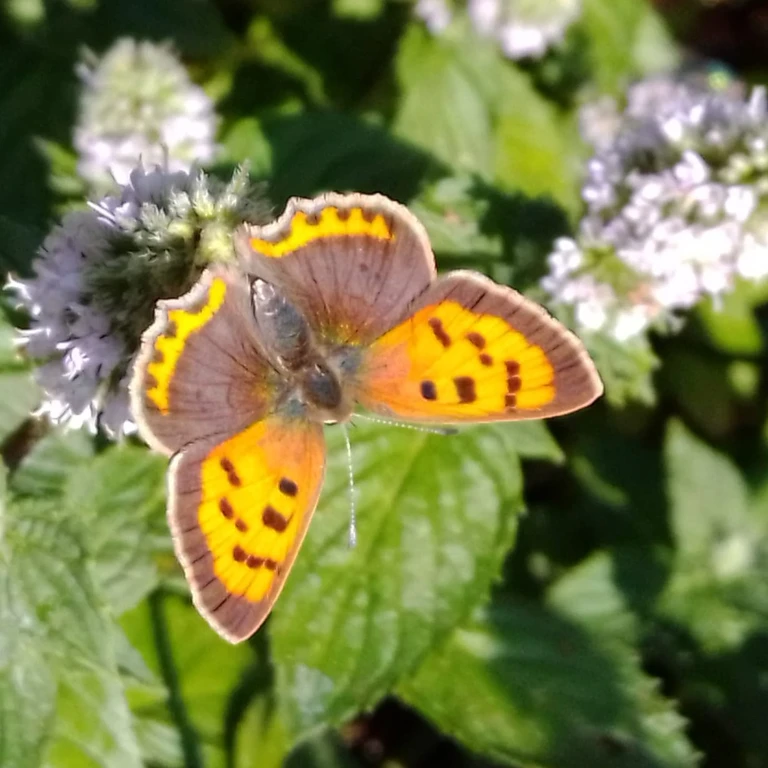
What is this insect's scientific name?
Lycaena phlaeas
